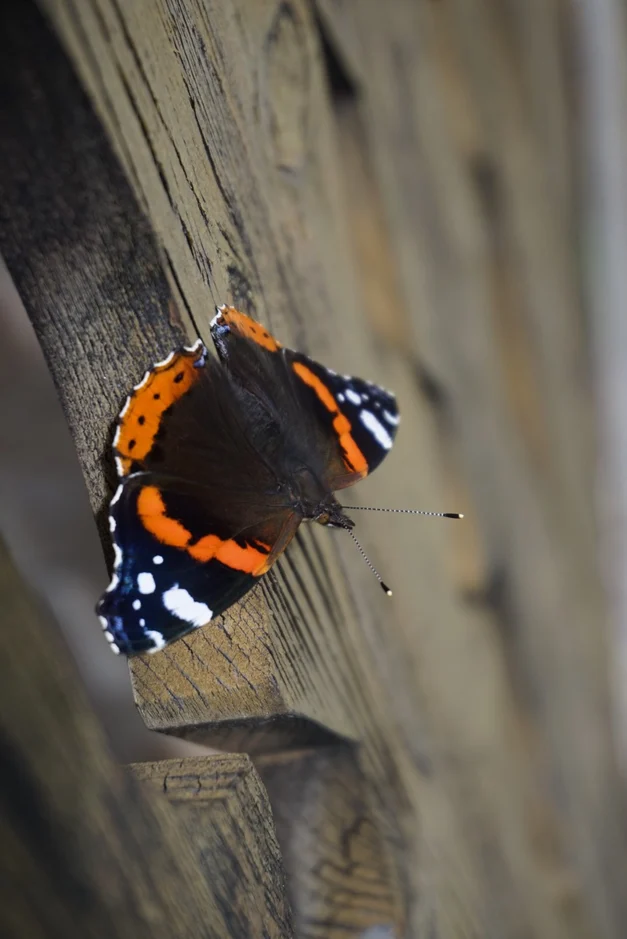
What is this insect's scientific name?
Vanessa atalanta
